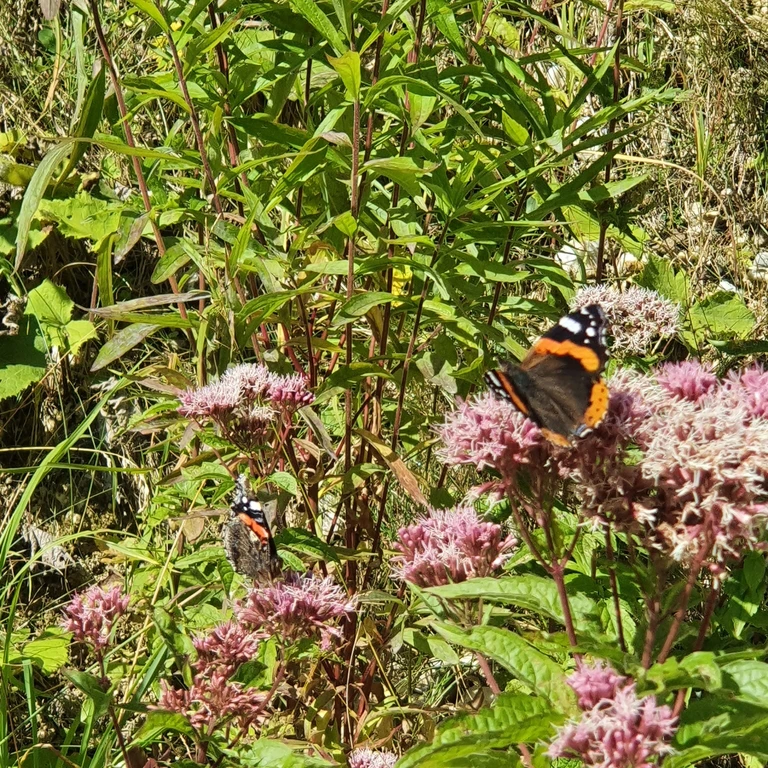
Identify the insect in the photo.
Vanessa atalanta
